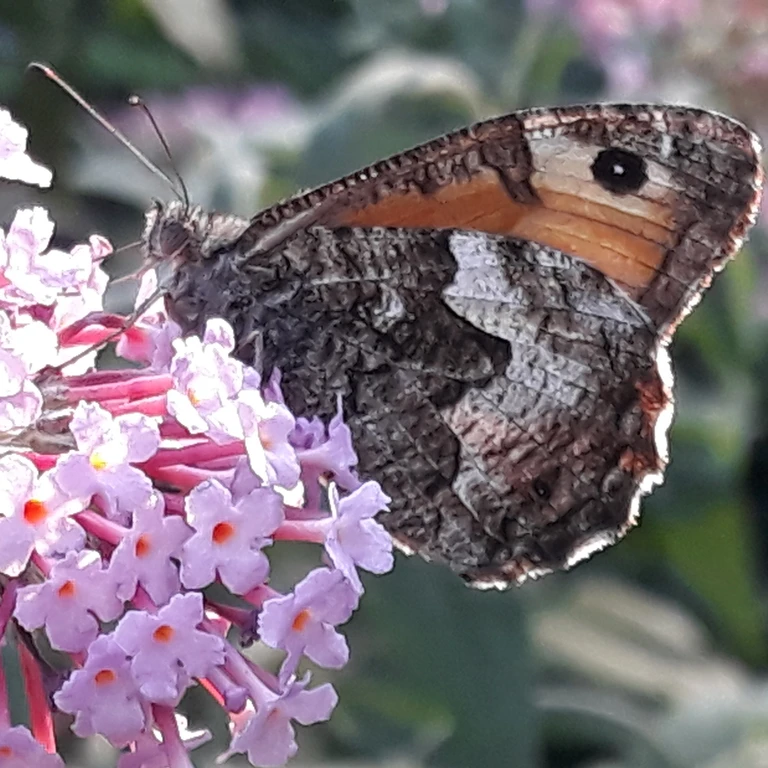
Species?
Hipparchia semele
